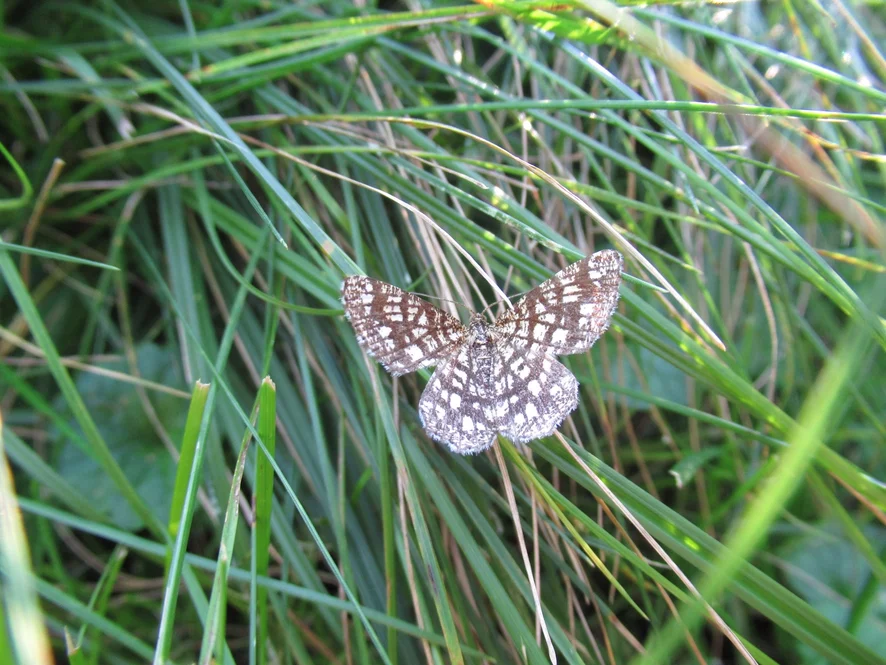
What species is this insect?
Chiasmia clathrata
